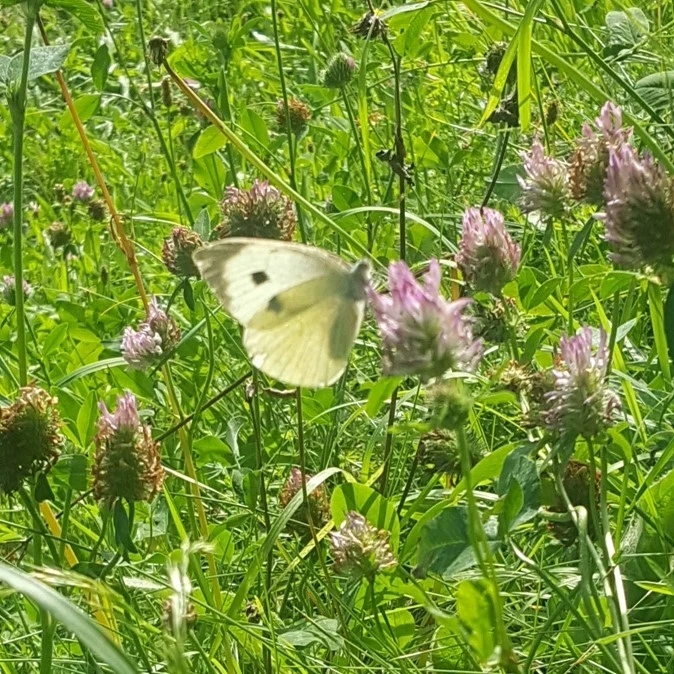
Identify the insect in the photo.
Pieris brassicae
